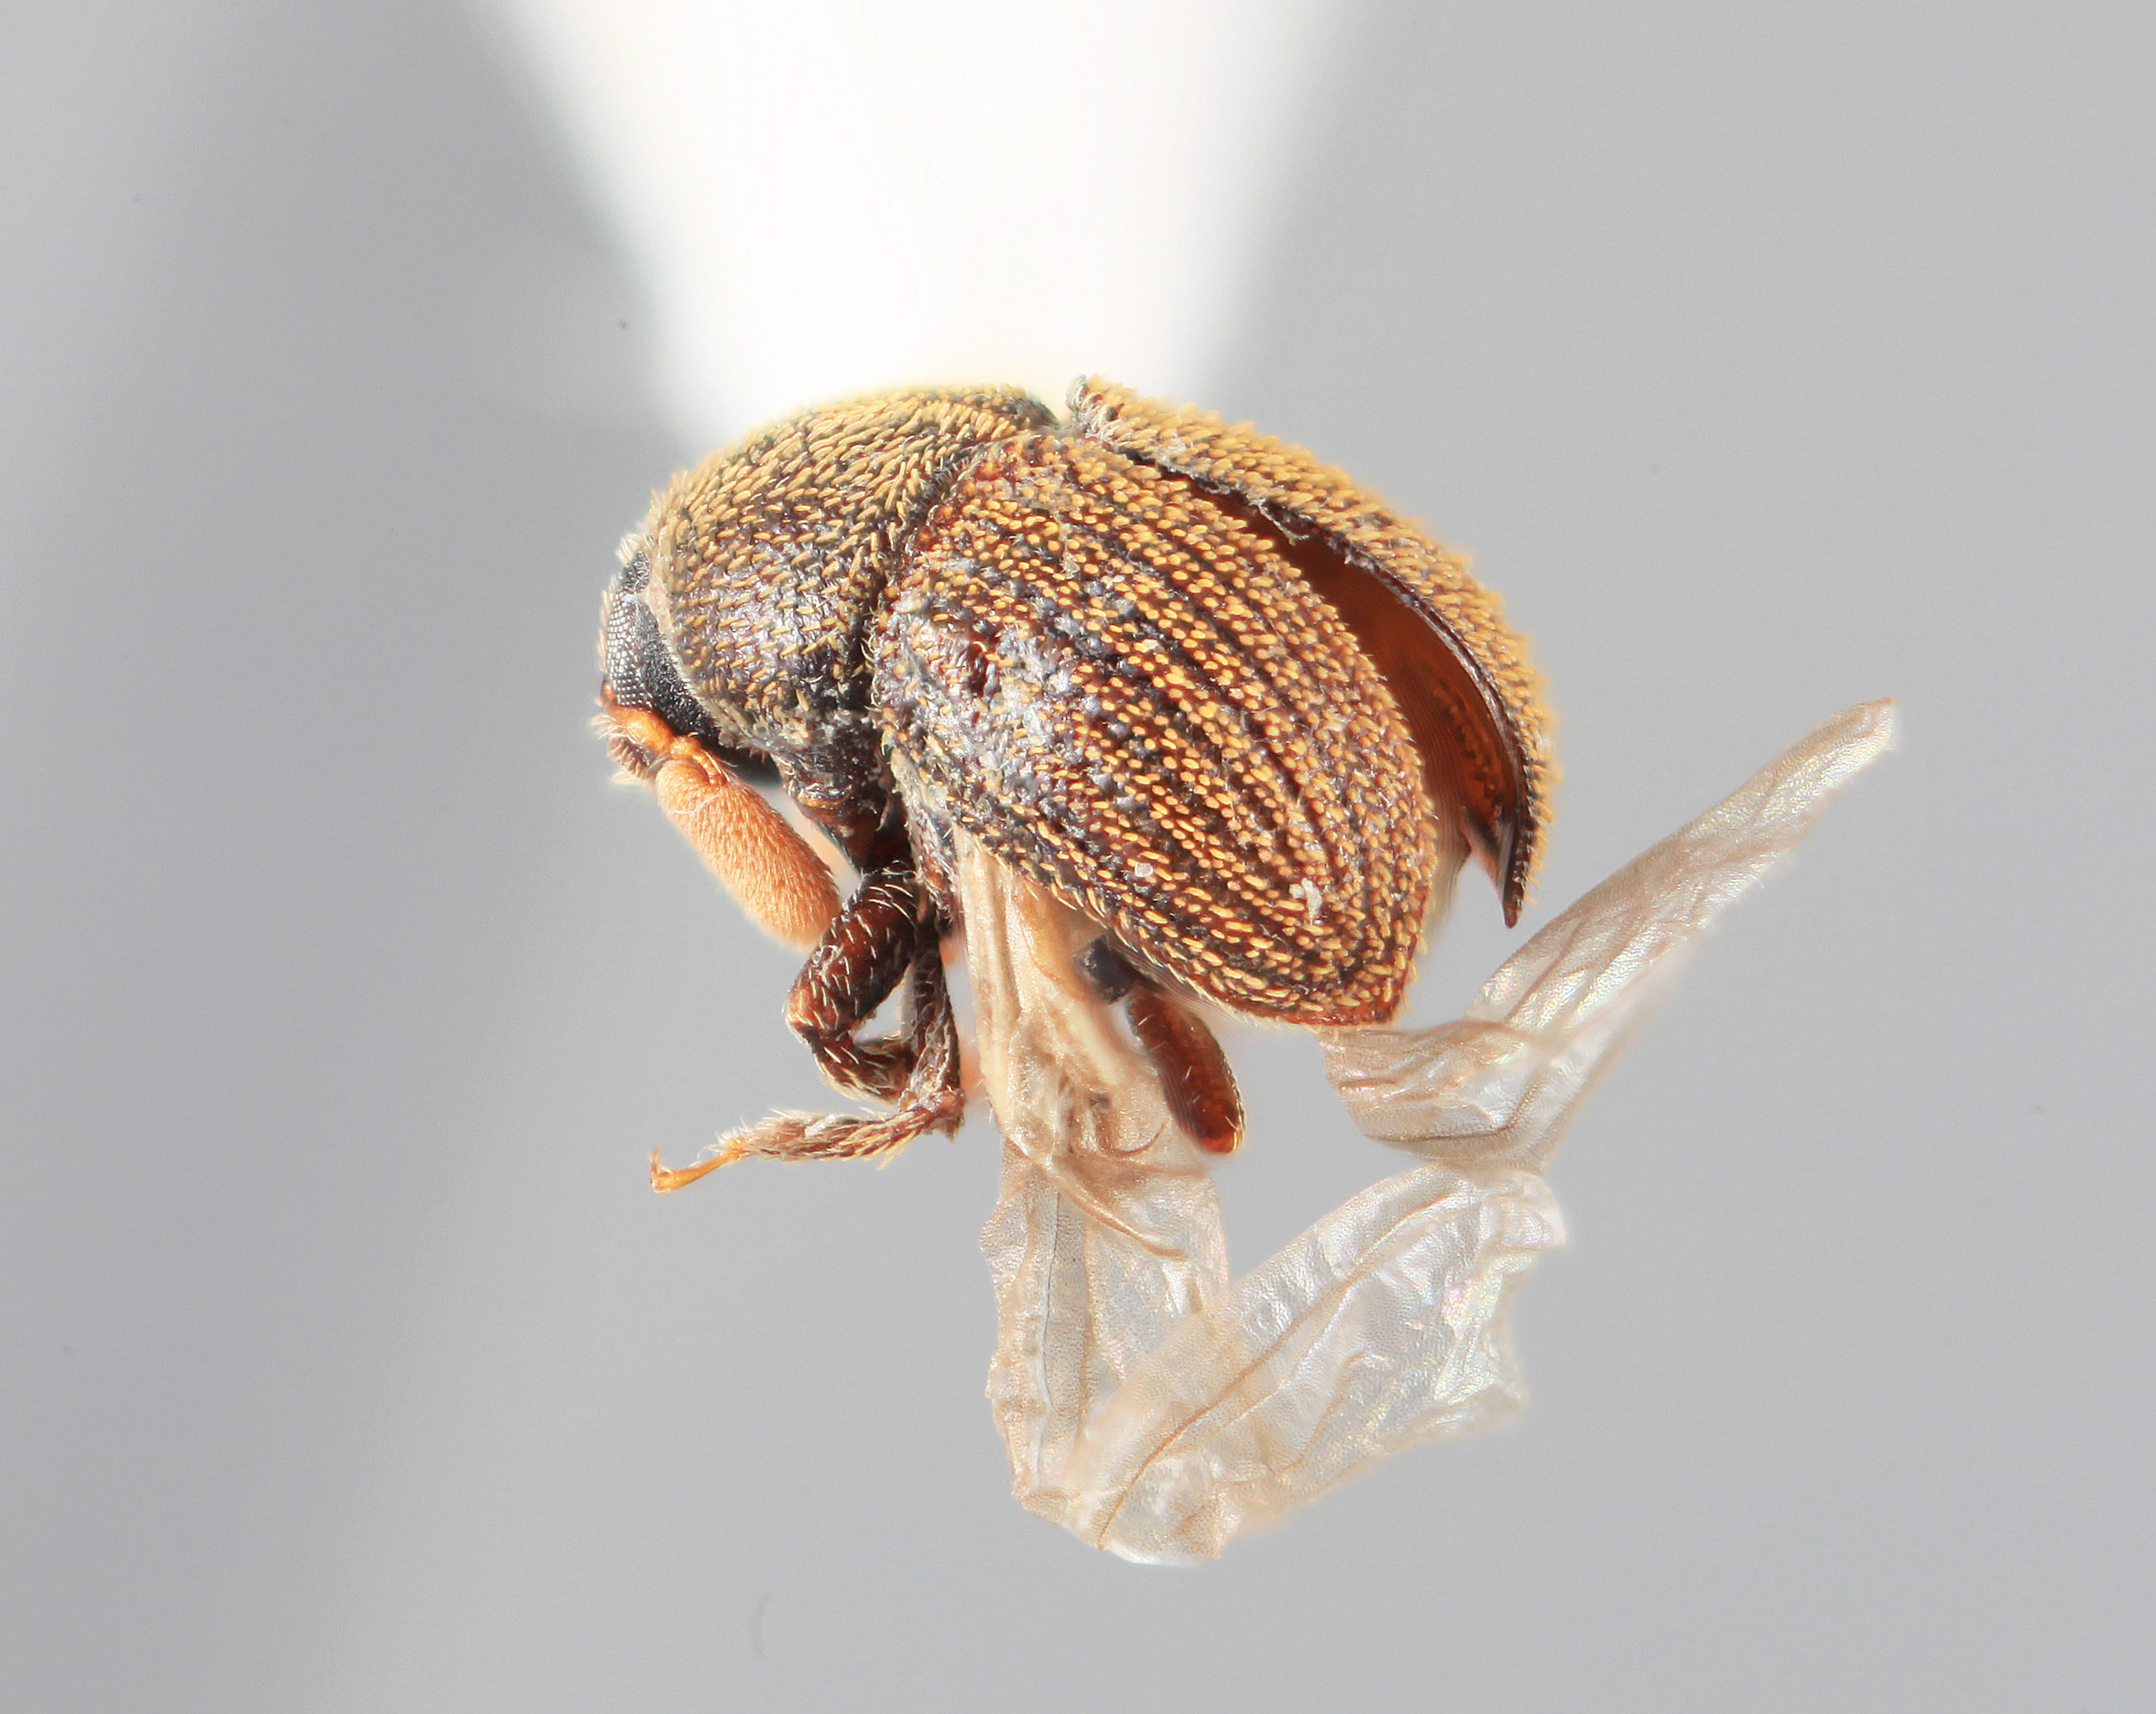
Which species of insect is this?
Chramesus exul
